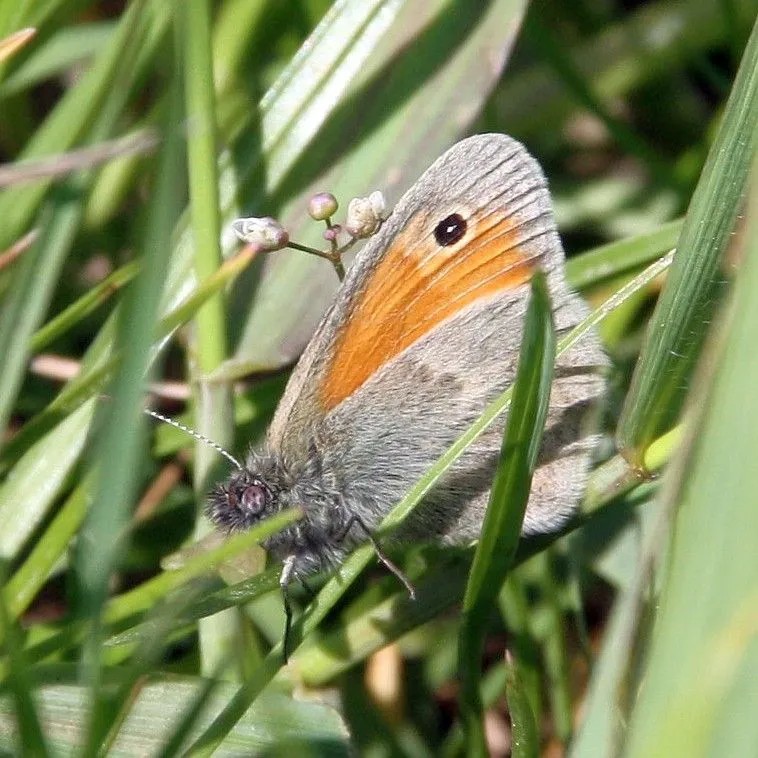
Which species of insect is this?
Coenonympha pamphilus
